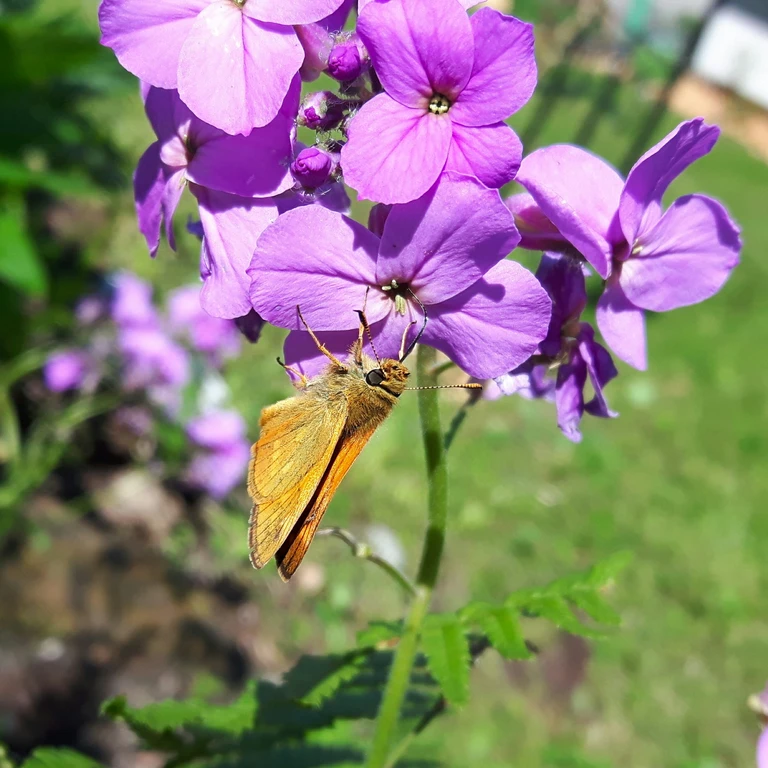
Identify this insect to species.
Ochlodes sylvanus (also Ochlodes venata)
